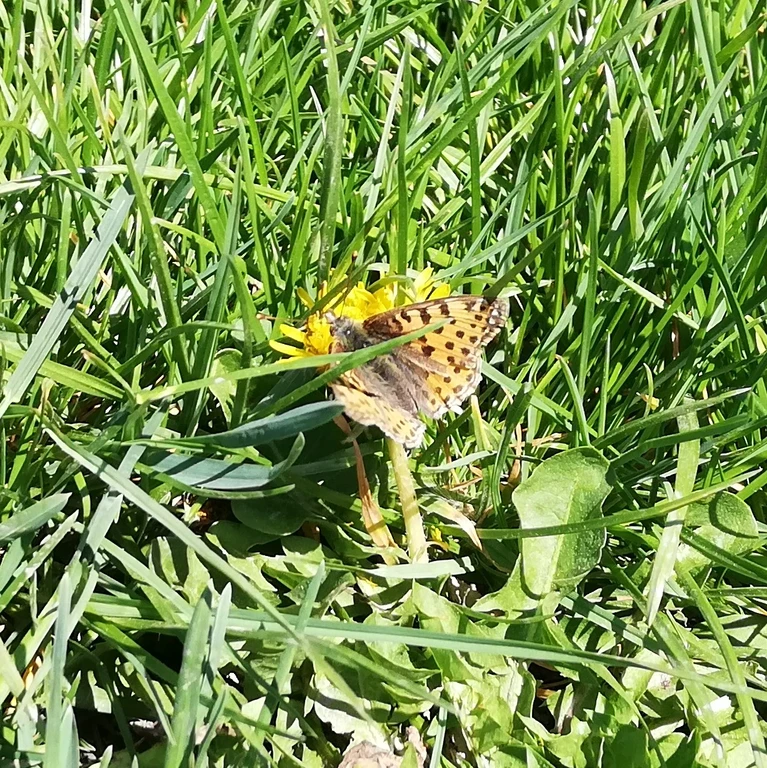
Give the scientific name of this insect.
Issoria lathonia
